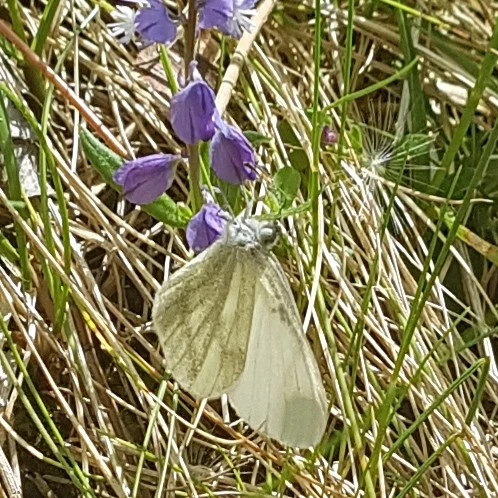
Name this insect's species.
Leptidea sinapis/juvernica
